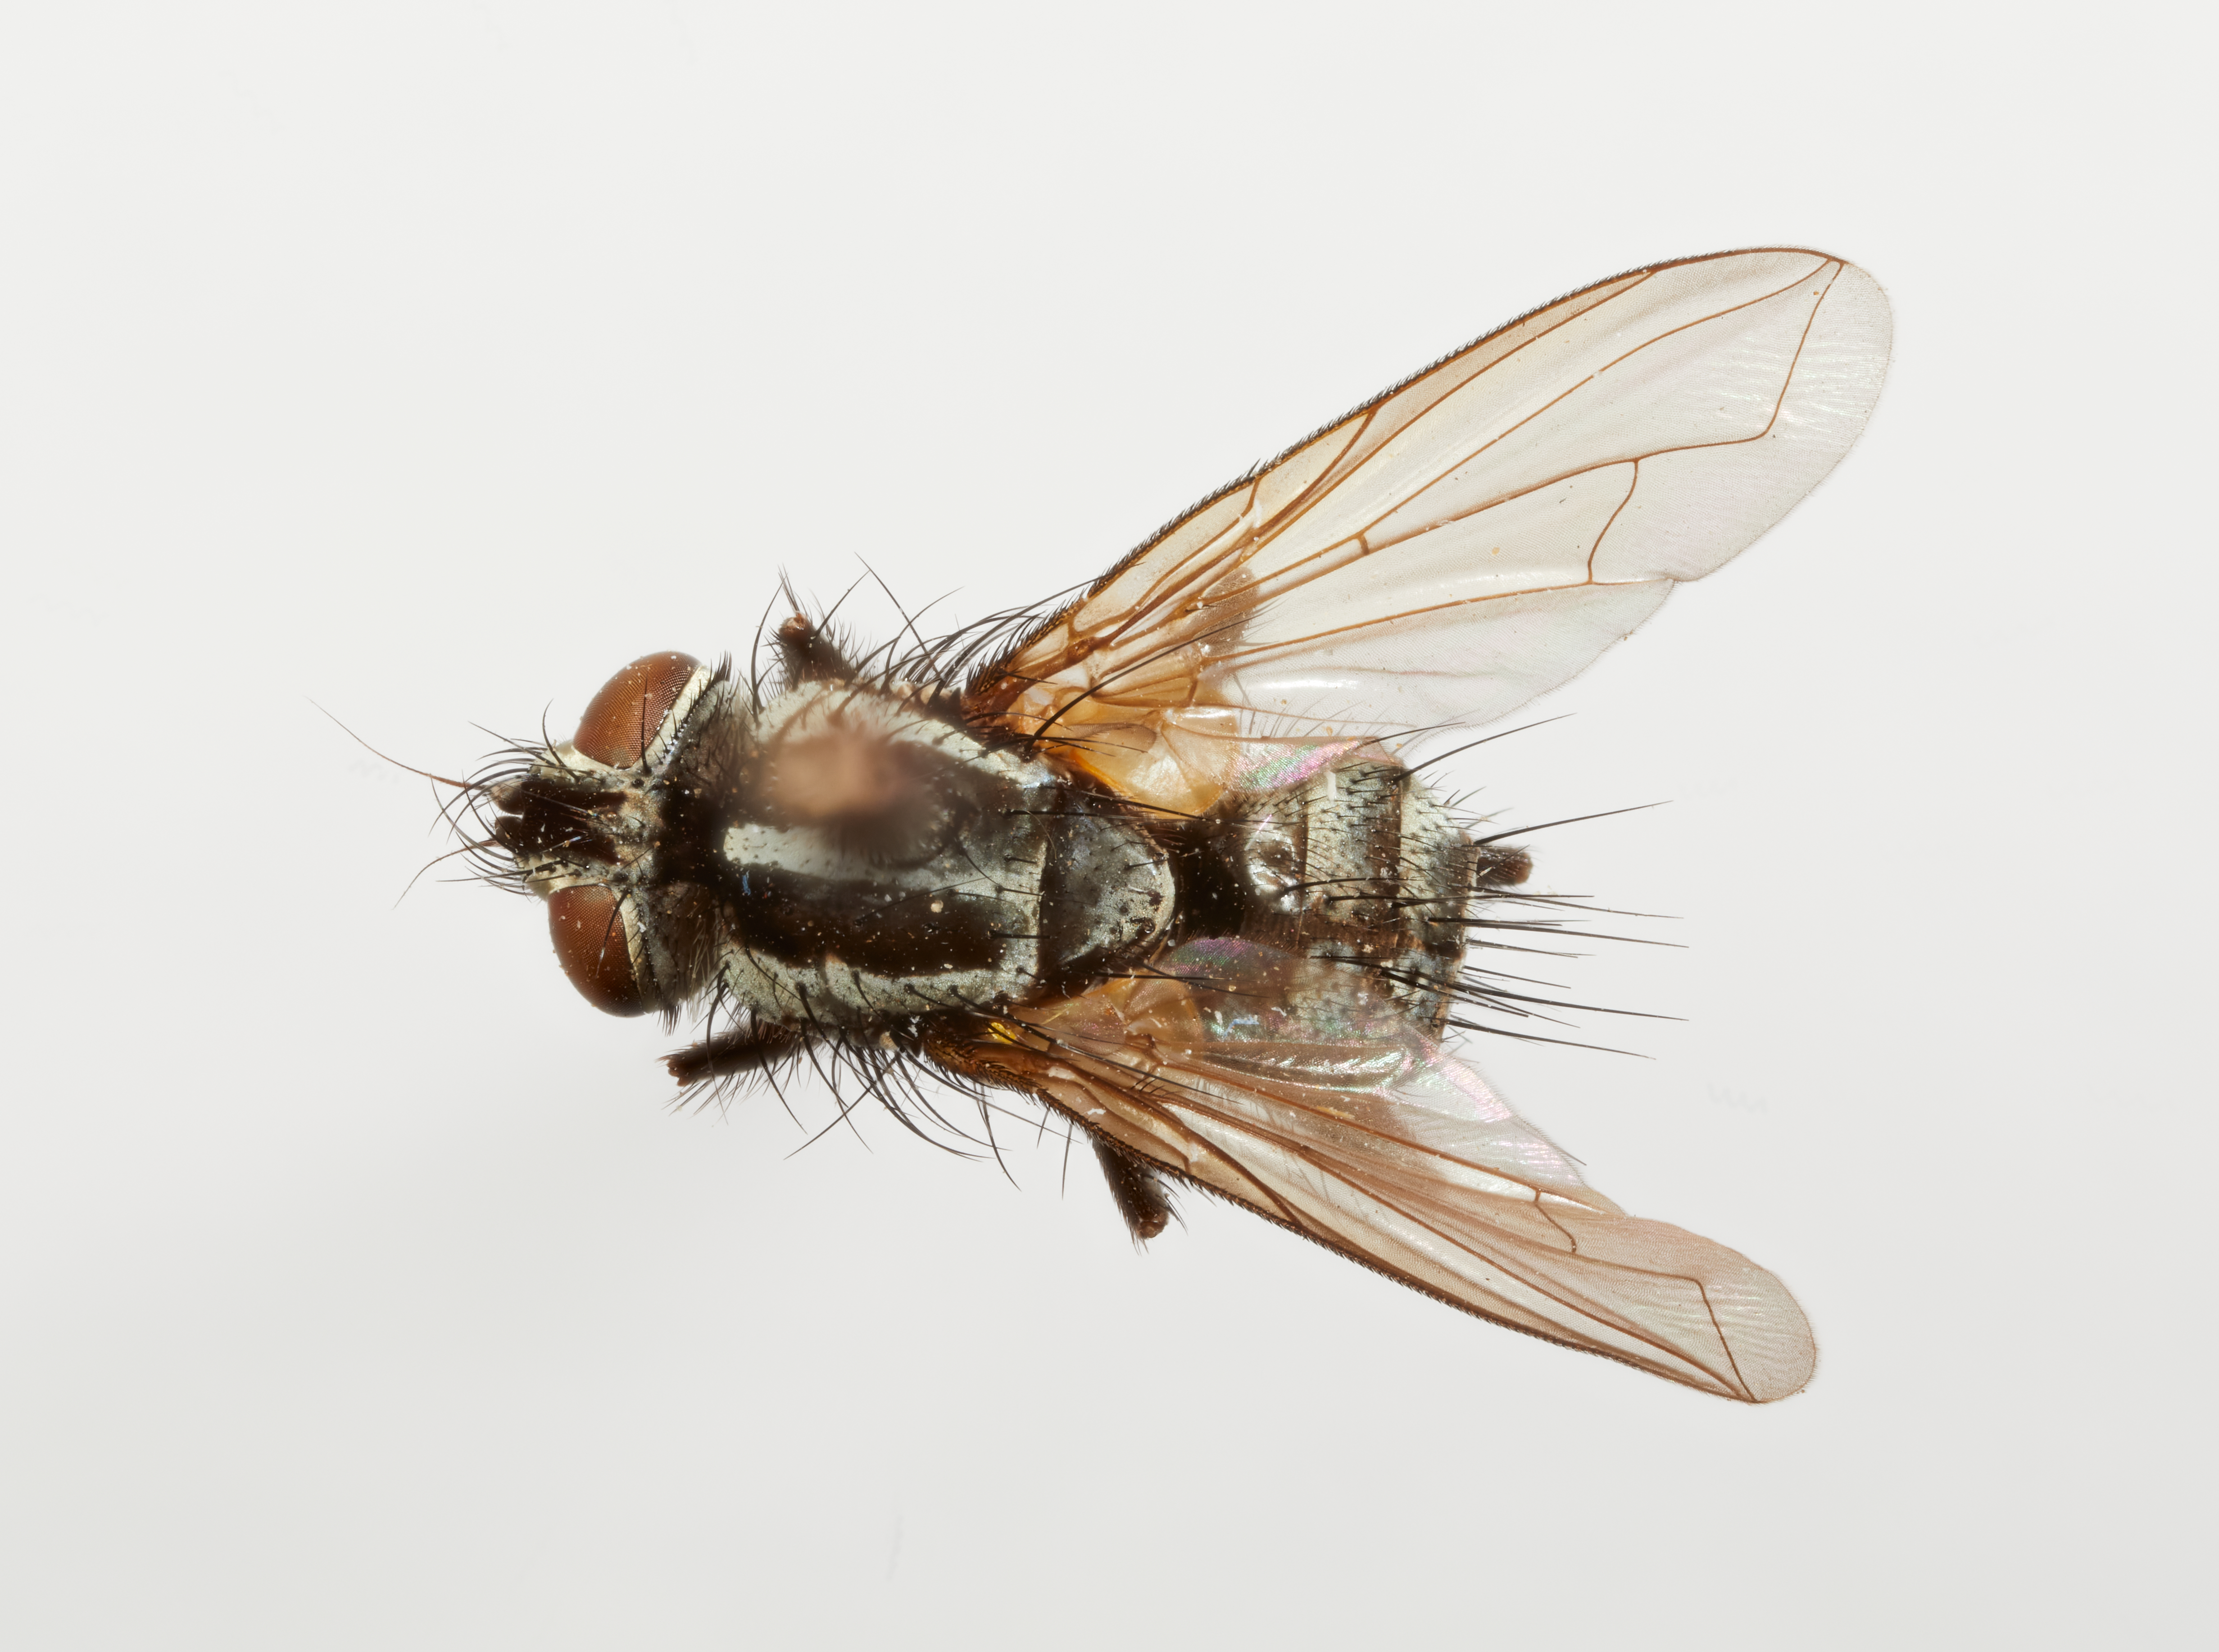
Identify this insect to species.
Prophynopsis peruviana
